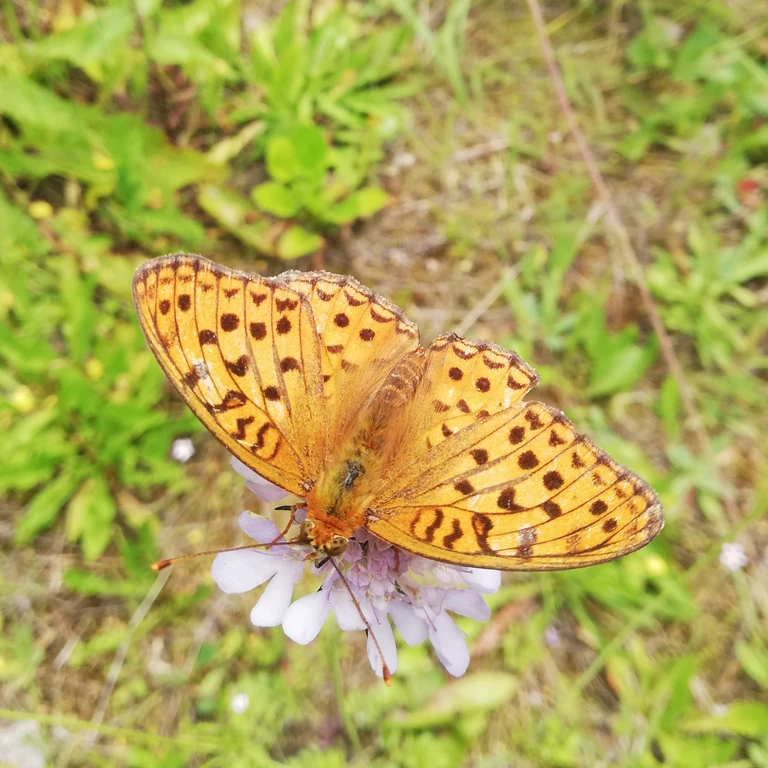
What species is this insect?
Fabriciana adippe
